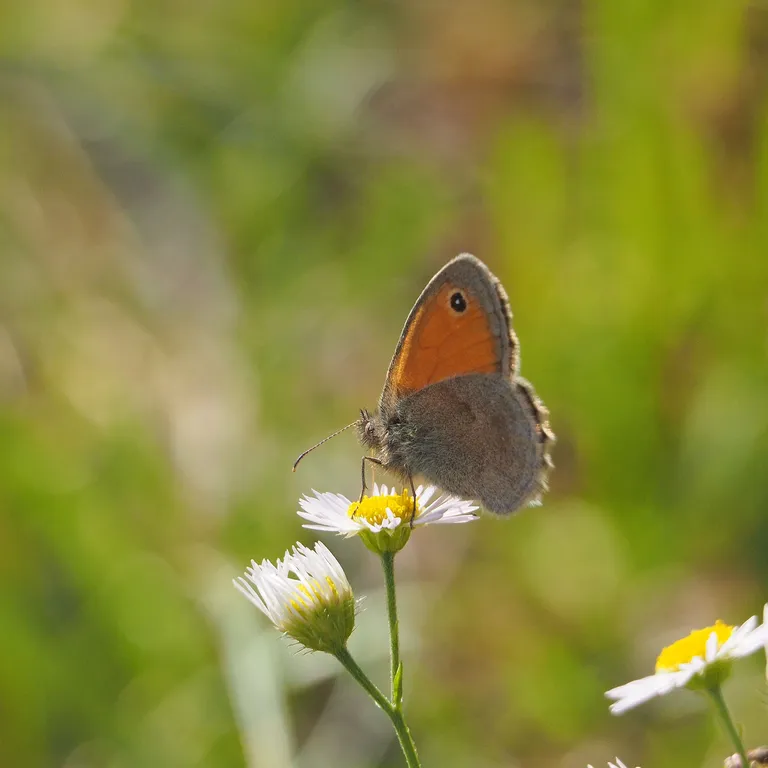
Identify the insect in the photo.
Coenonympha pamphilus
